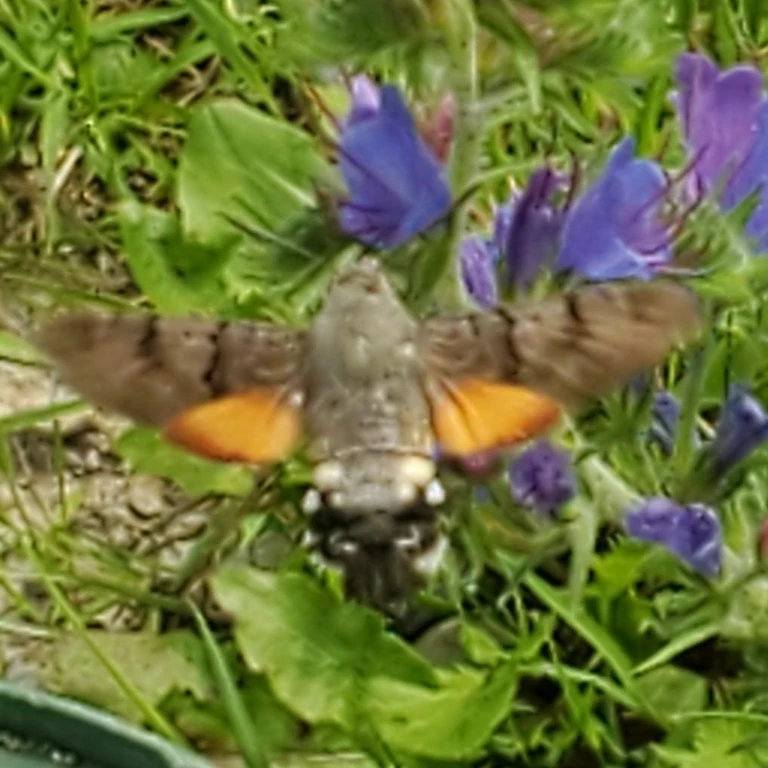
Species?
Macroglossum stellatarum
